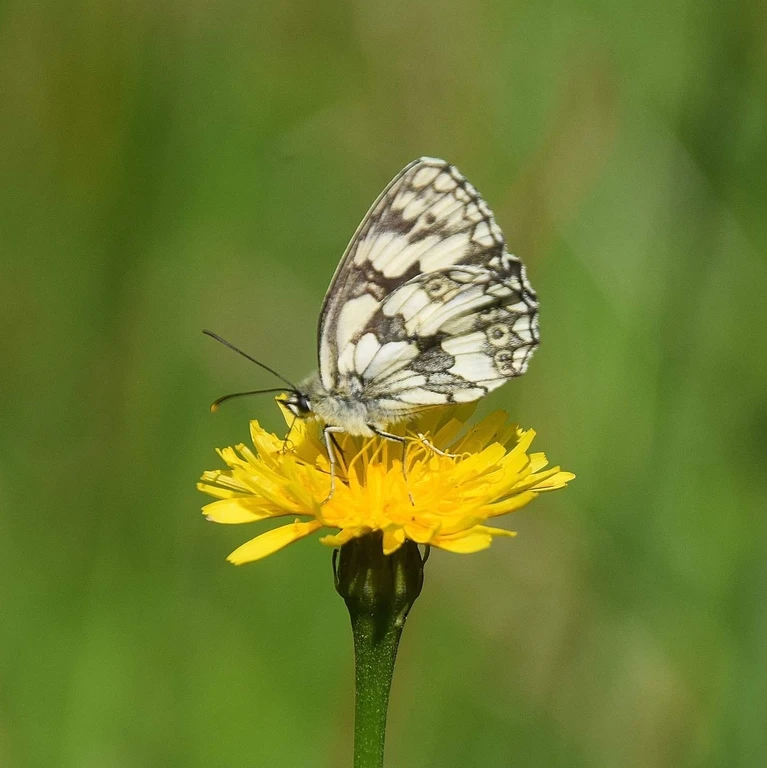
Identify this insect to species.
Melanargia galathea
